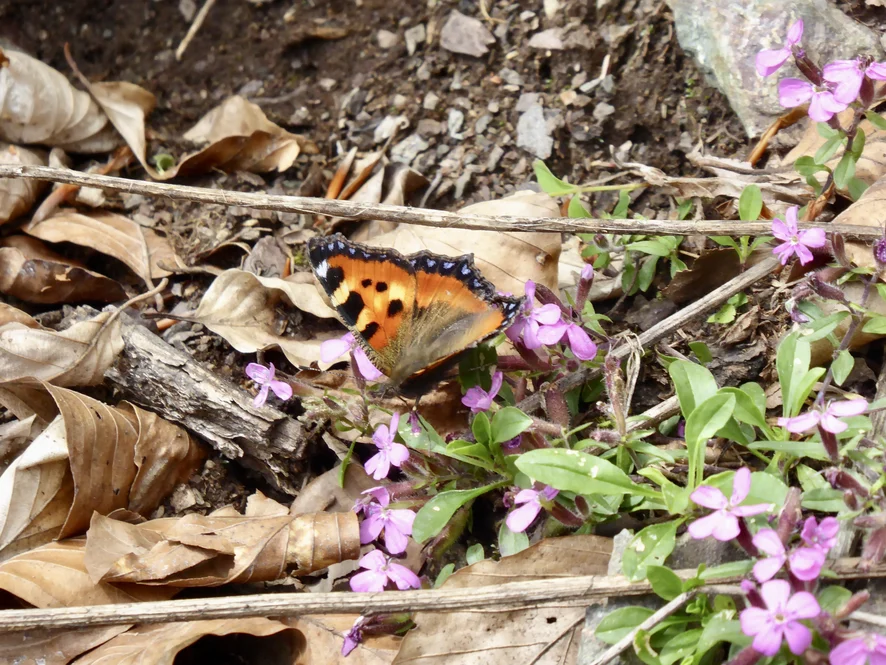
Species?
Aglais urticae
